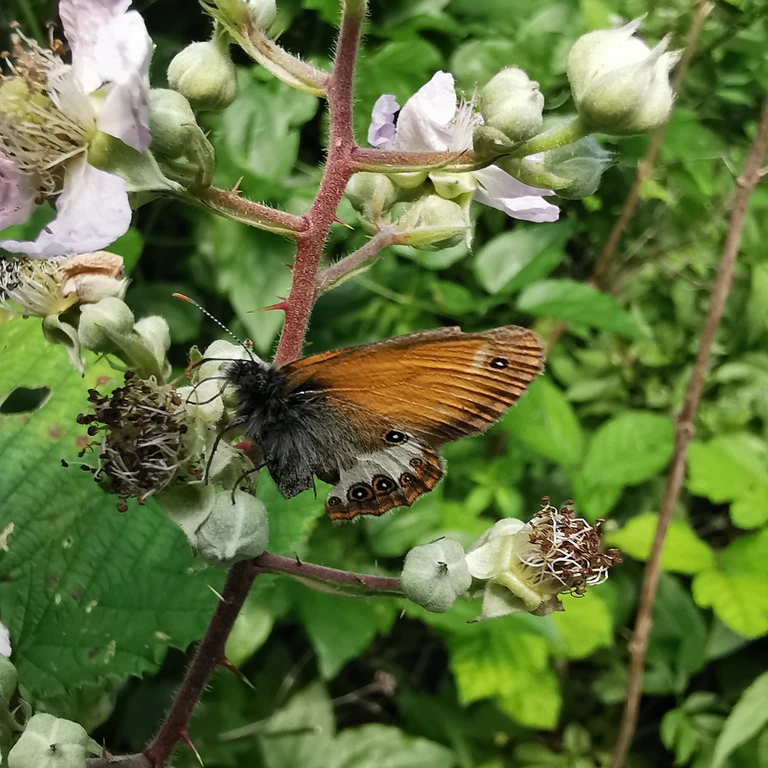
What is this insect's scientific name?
Coenonympha arcania
